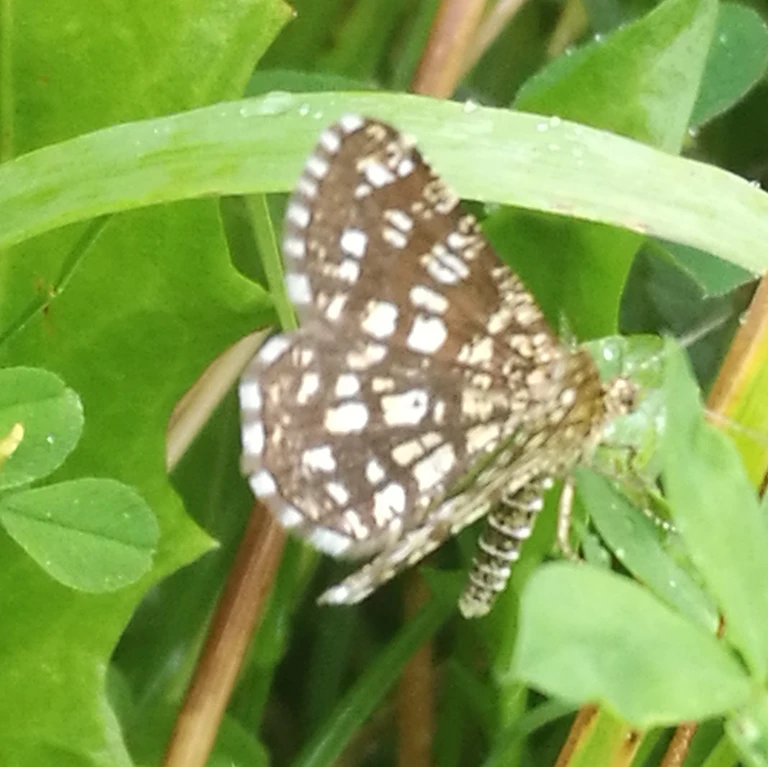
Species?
Chiasmia clathrata
